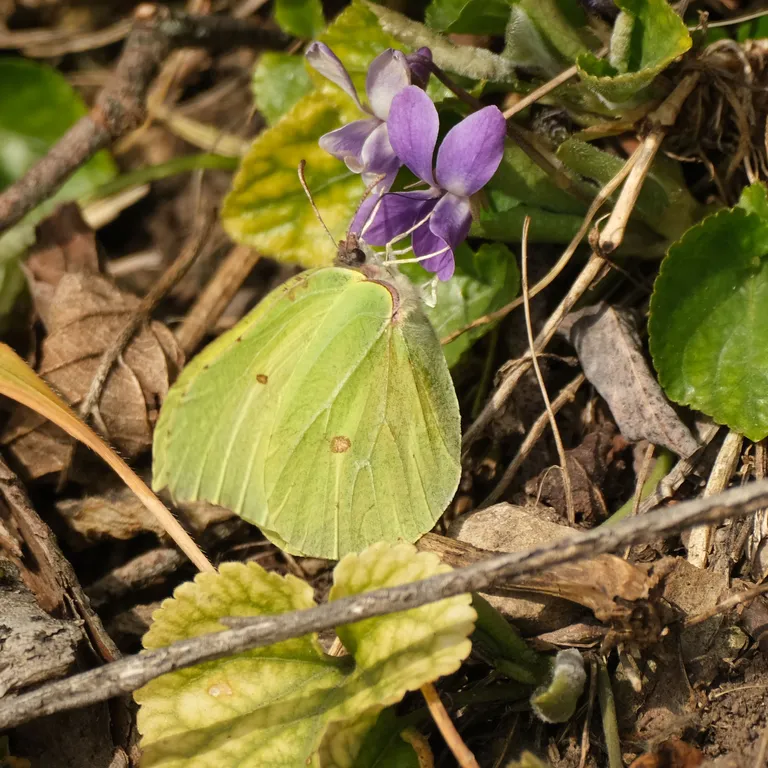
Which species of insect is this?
Gonepteryx rhamni
